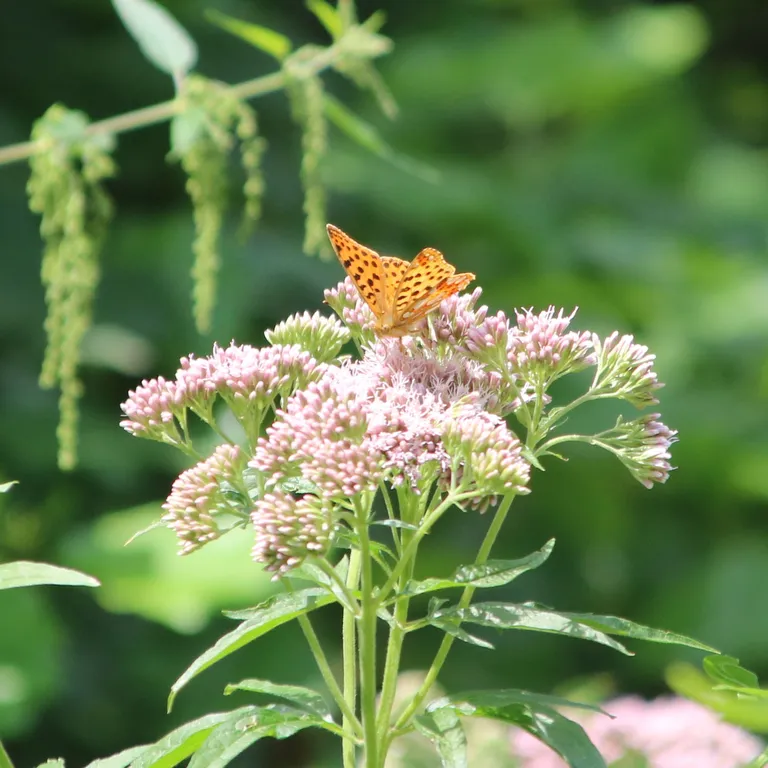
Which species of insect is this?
Issoria lathonia
